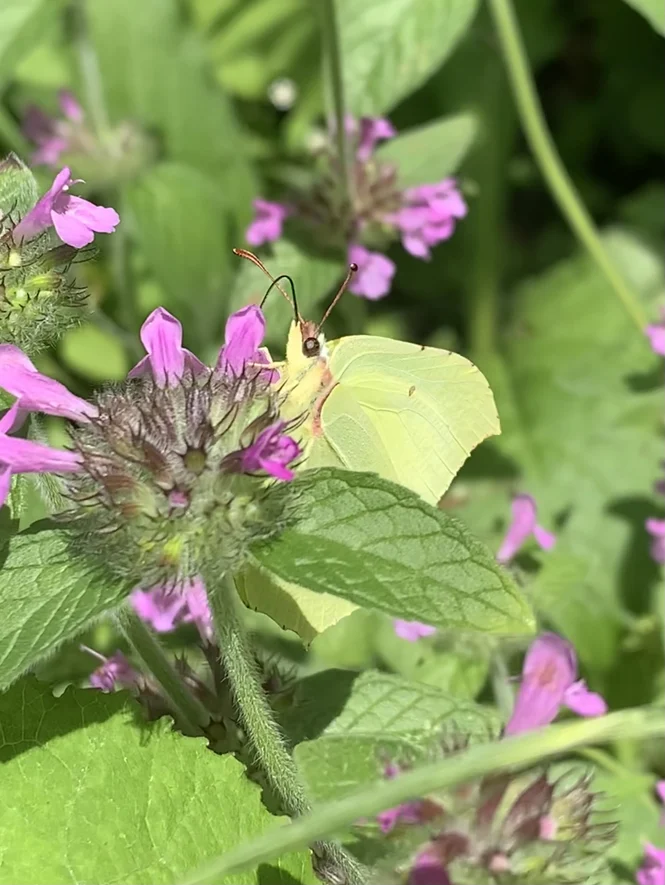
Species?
Gonepteryx rhamni
